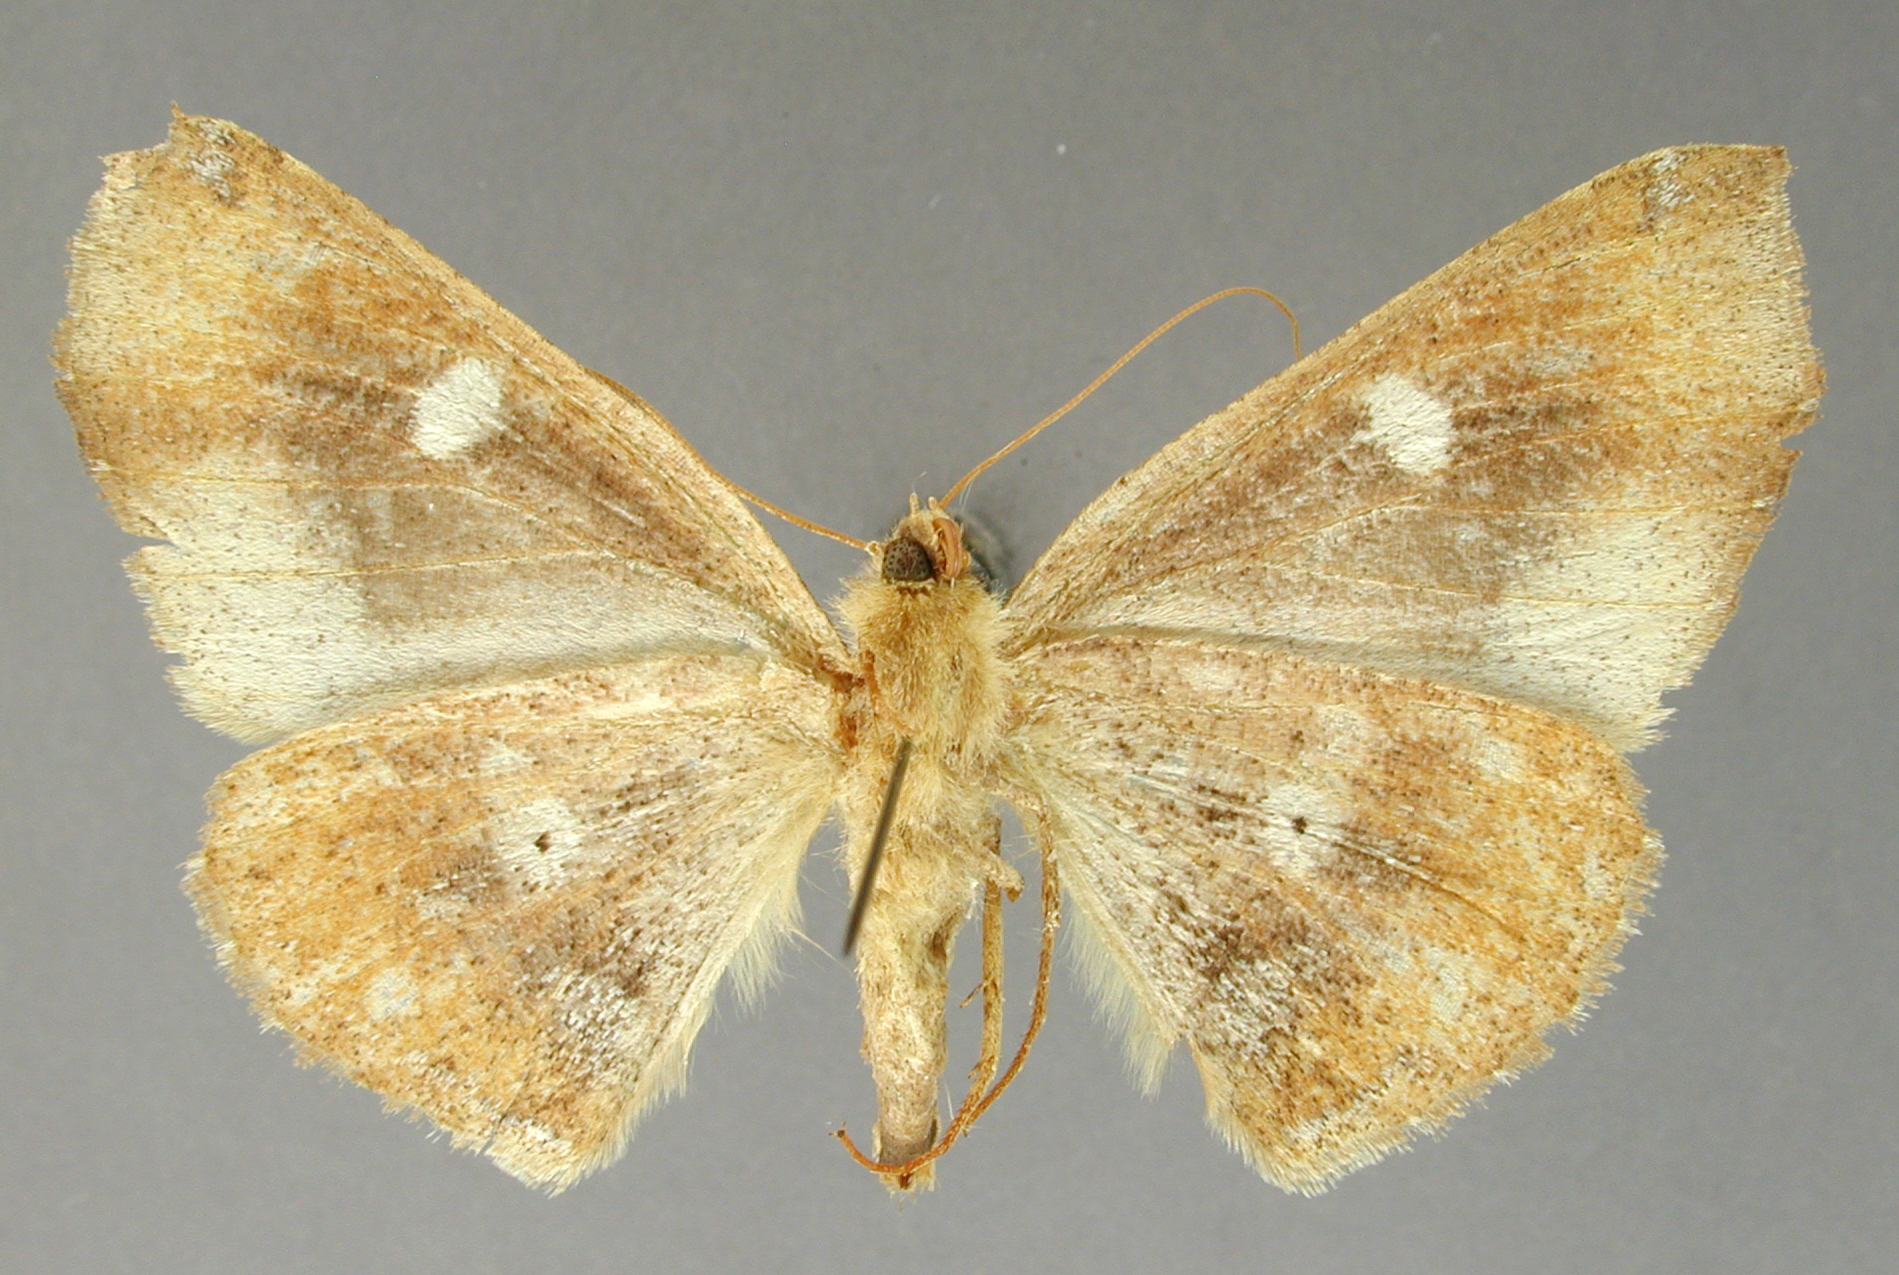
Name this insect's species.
Bonatea indecisa
